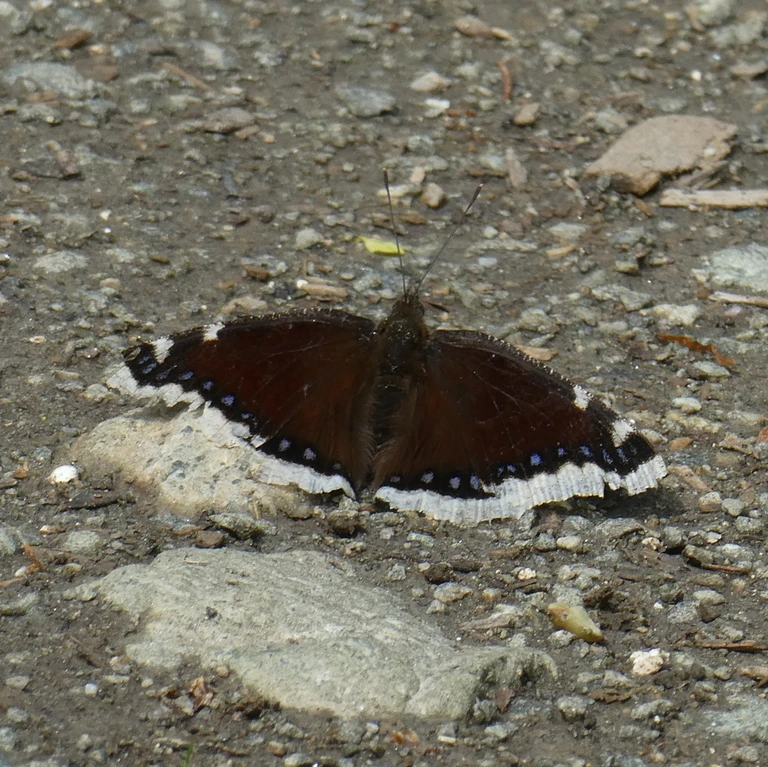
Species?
Nymphalis antiopa
